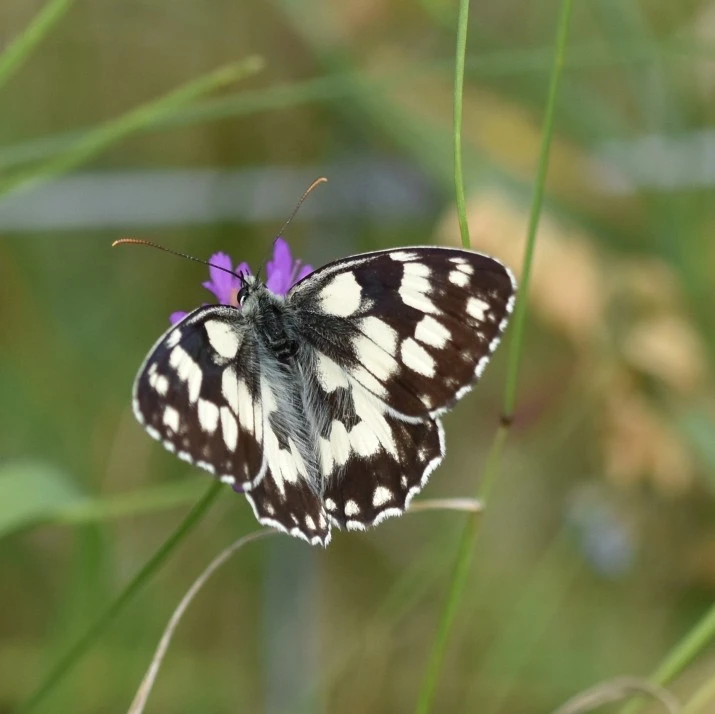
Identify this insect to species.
Melanargia galathea
